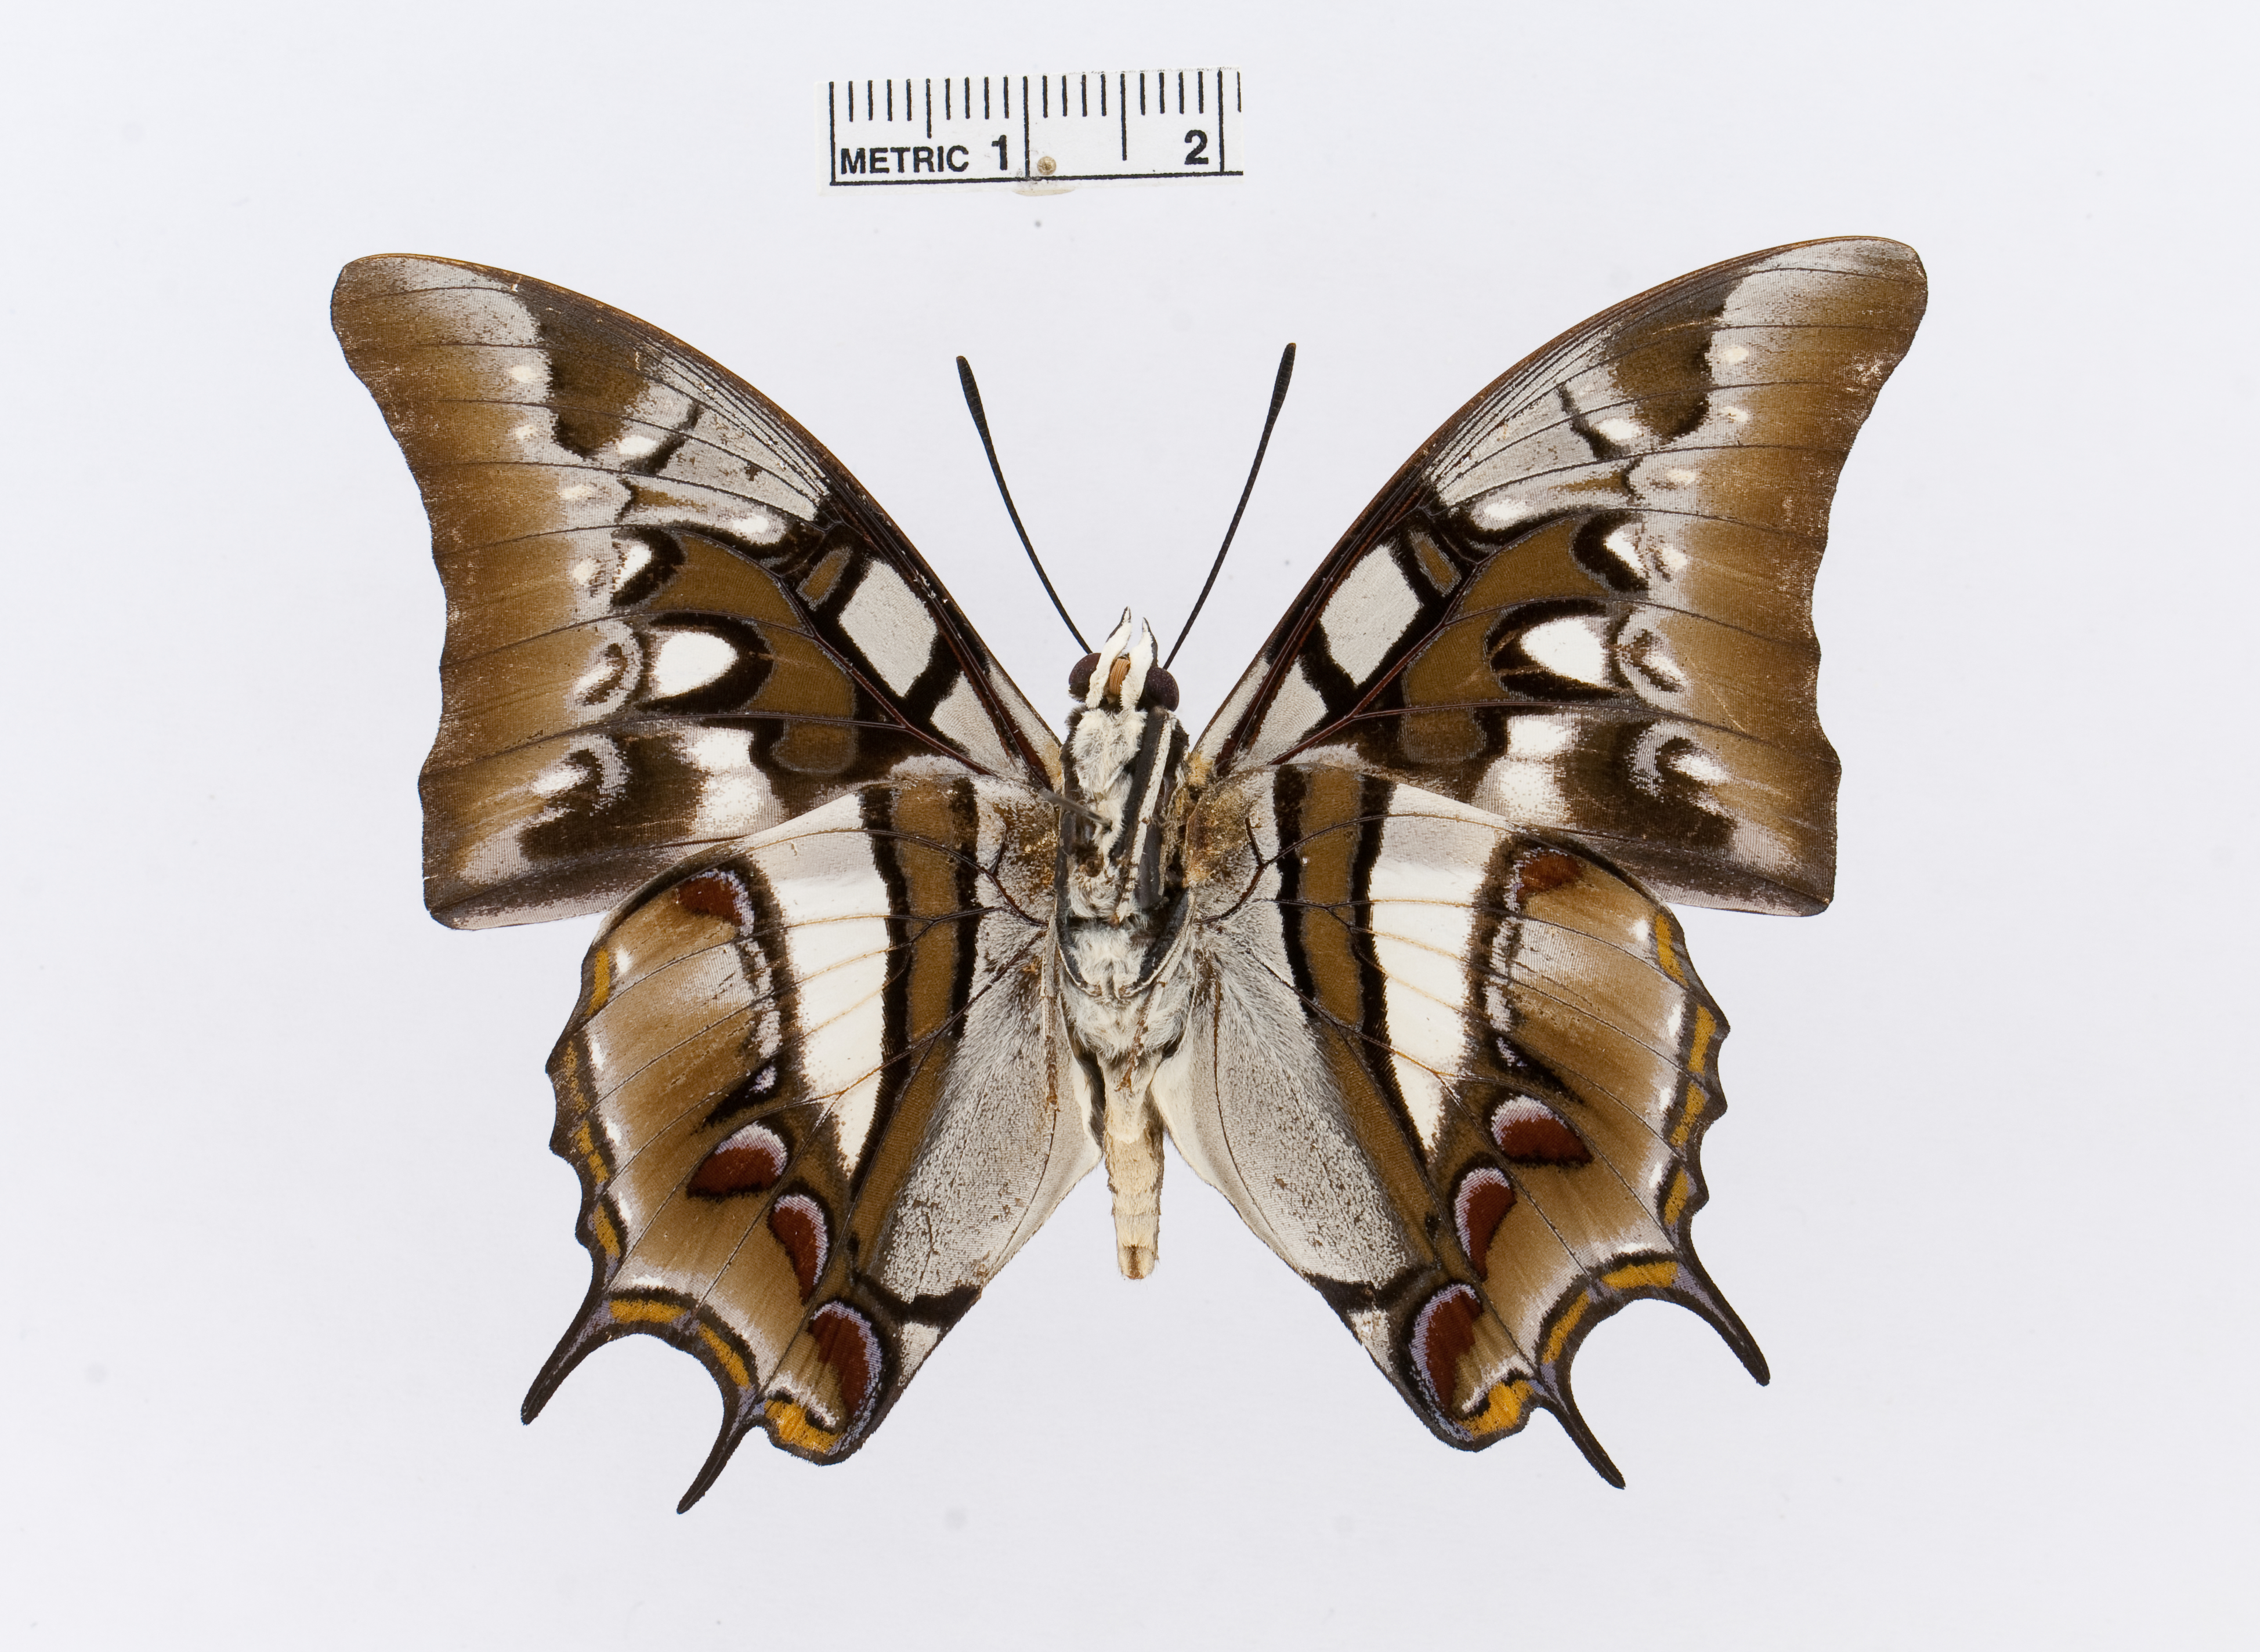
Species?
Polyura cognatus
